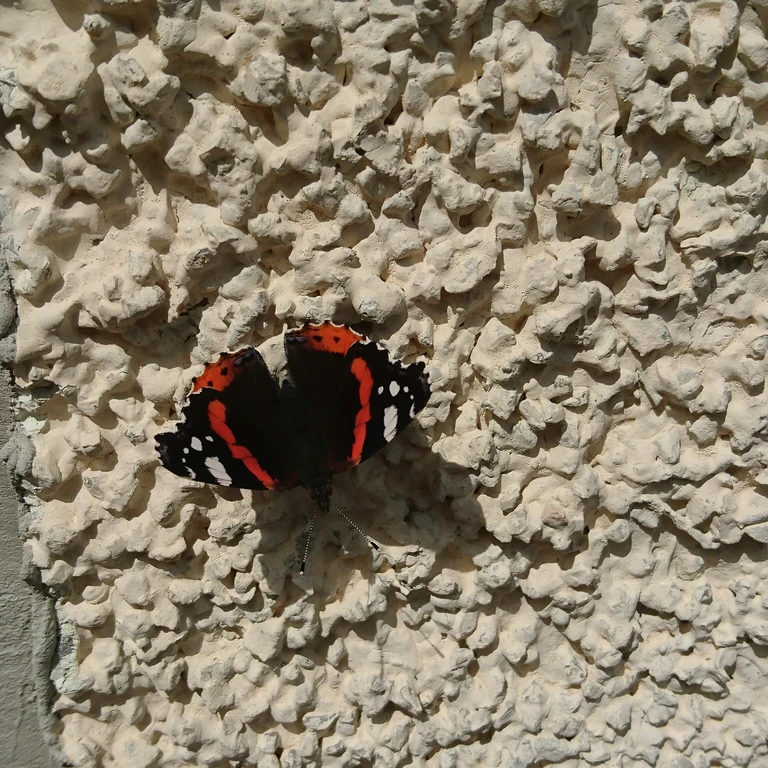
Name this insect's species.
Vanessa atalanta
